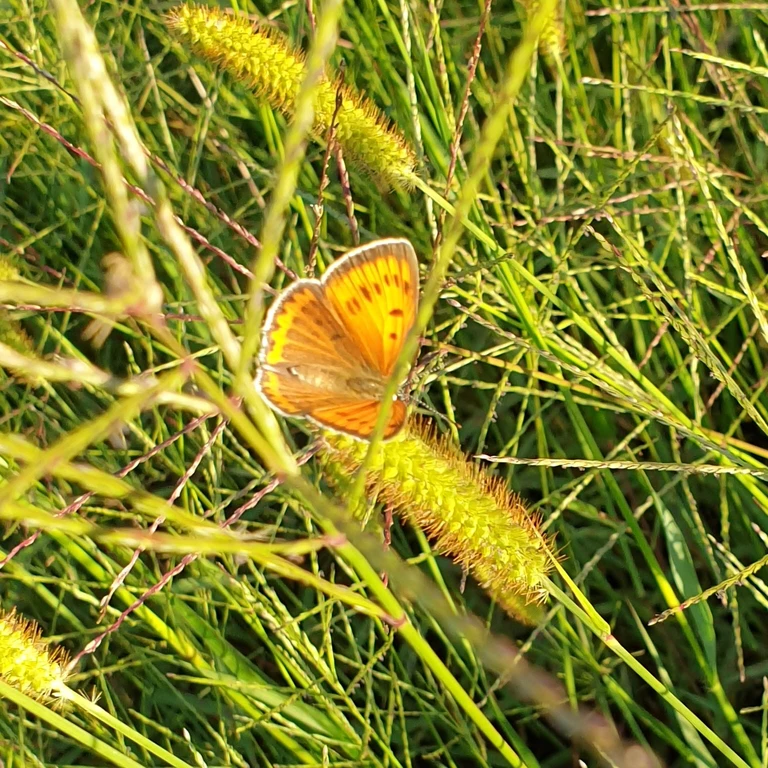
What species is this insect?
Lycaena dispar
